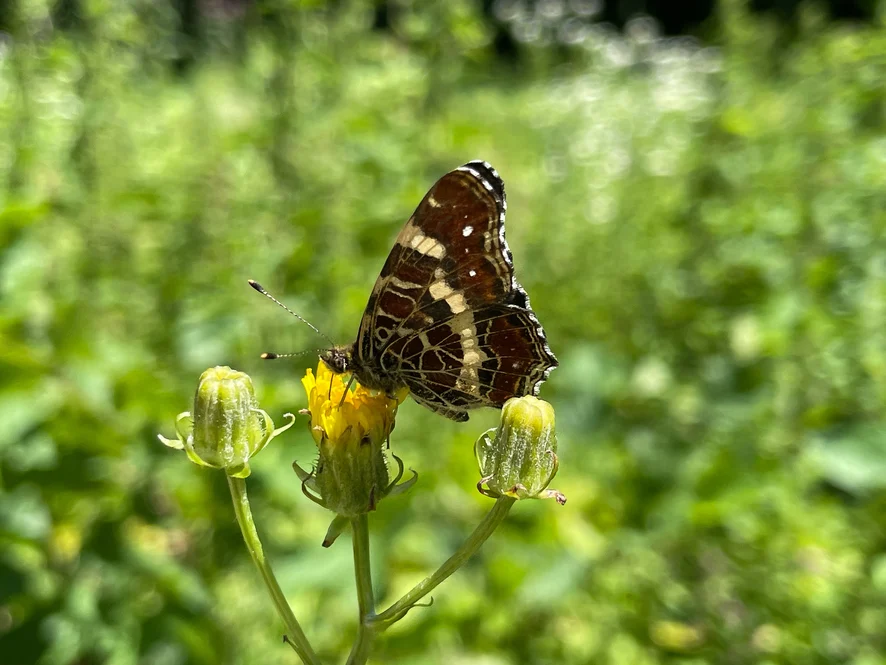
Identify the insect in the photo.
Araschnia levana
